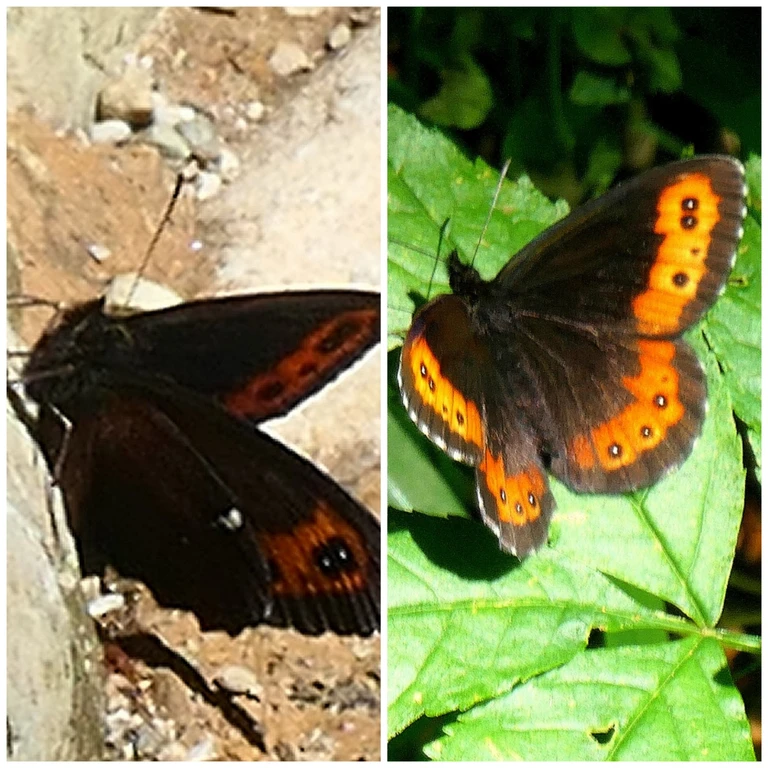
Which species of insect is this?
Erebia ligea
